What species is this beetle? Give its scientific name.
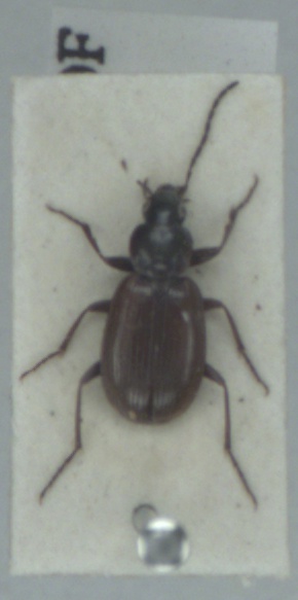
Agonum fuliginosum
